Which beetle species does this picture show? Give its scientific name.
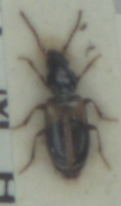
Acupalpus meridianus
